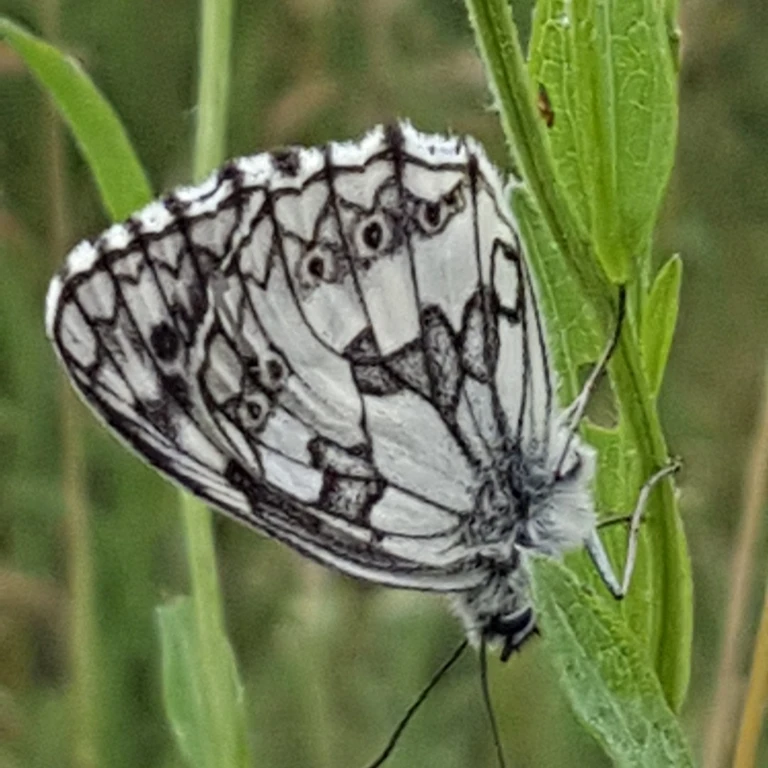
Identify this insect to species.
Melanargia galathea
